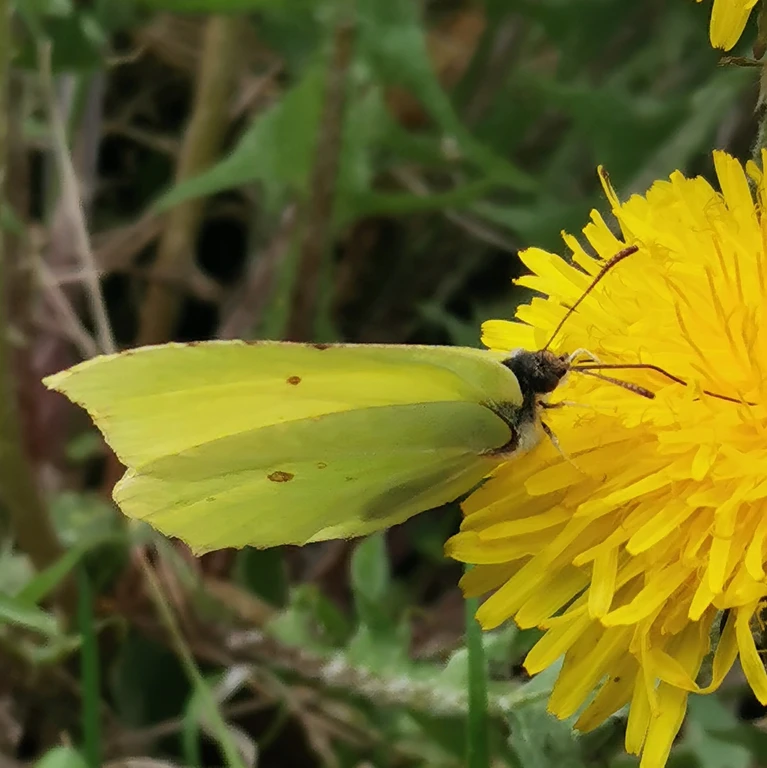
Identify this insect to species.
Gonepteryx rhamni
